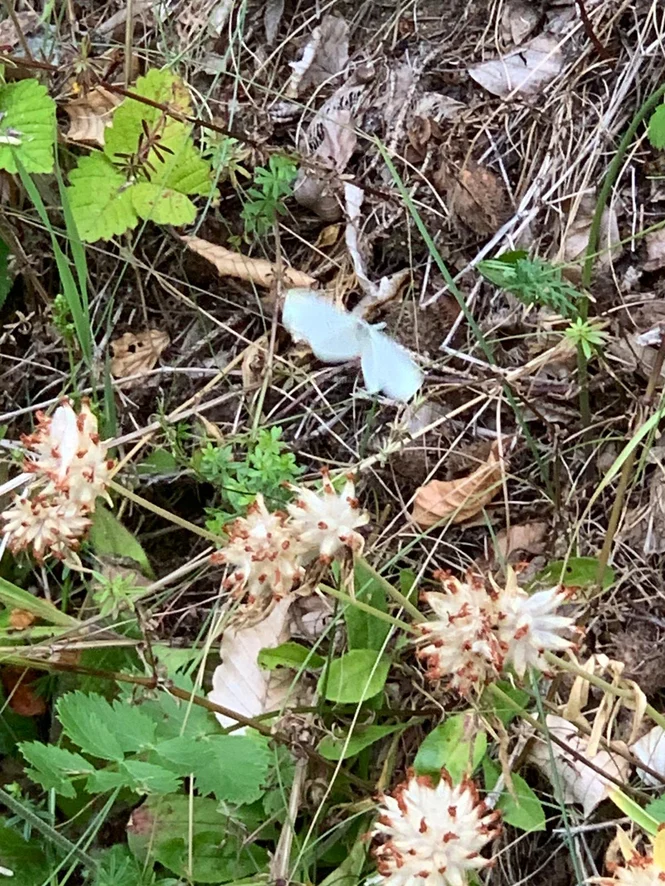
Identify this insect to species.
Leptidea sinapis/juvernica
